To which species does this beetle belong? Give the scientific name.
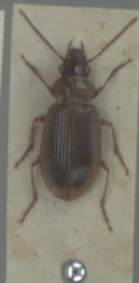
Dicheirotrichus obsoletus
